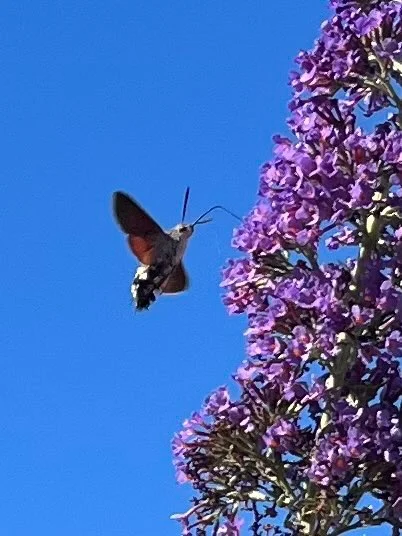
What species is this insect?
Macroglossum stellatarum
